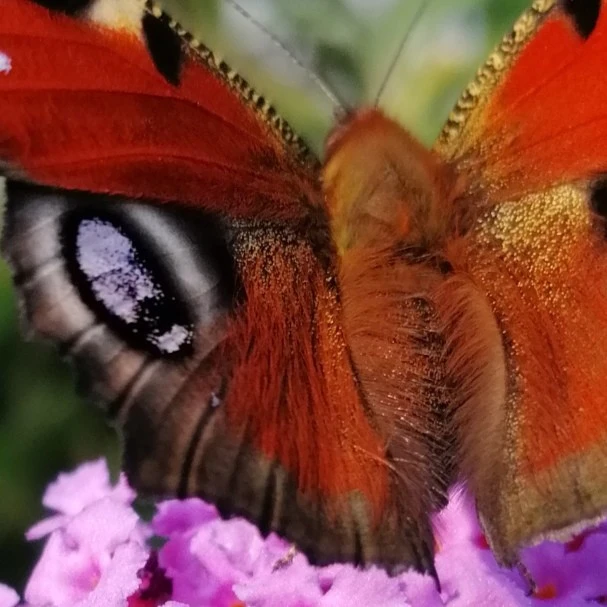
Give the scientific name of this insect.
Aglais io
